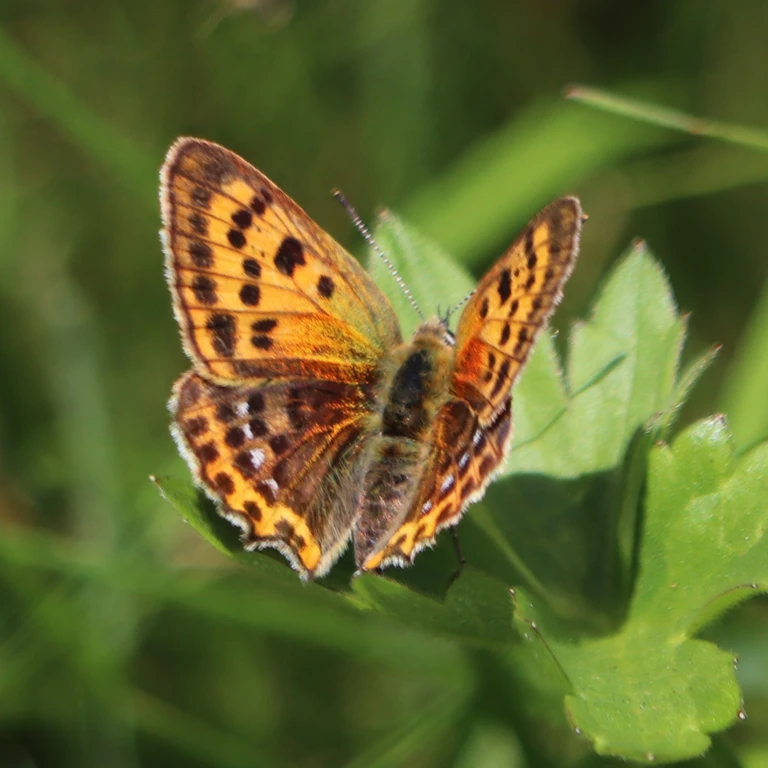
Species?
Lycaena virgaureae
